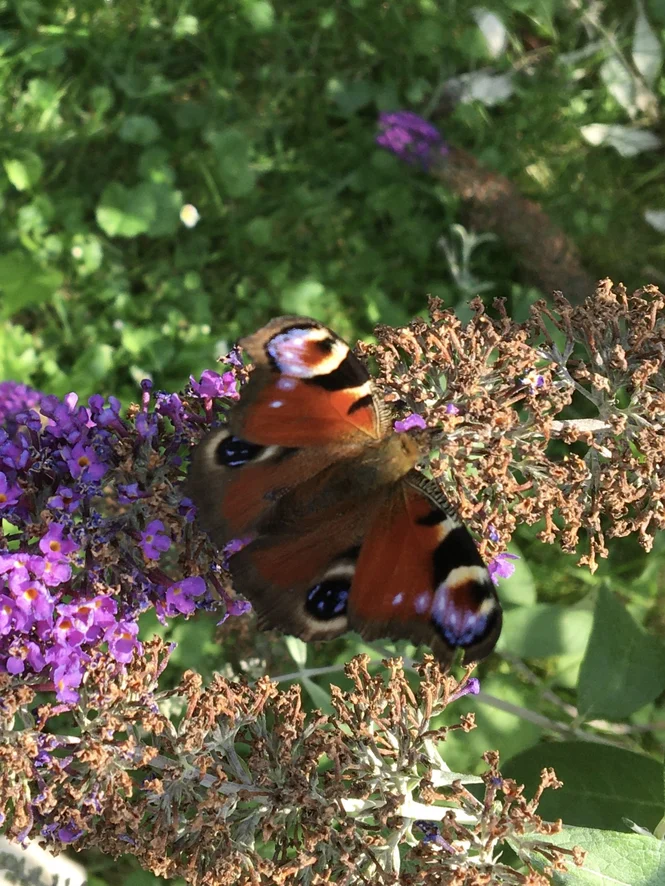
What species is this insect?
Aglais io
